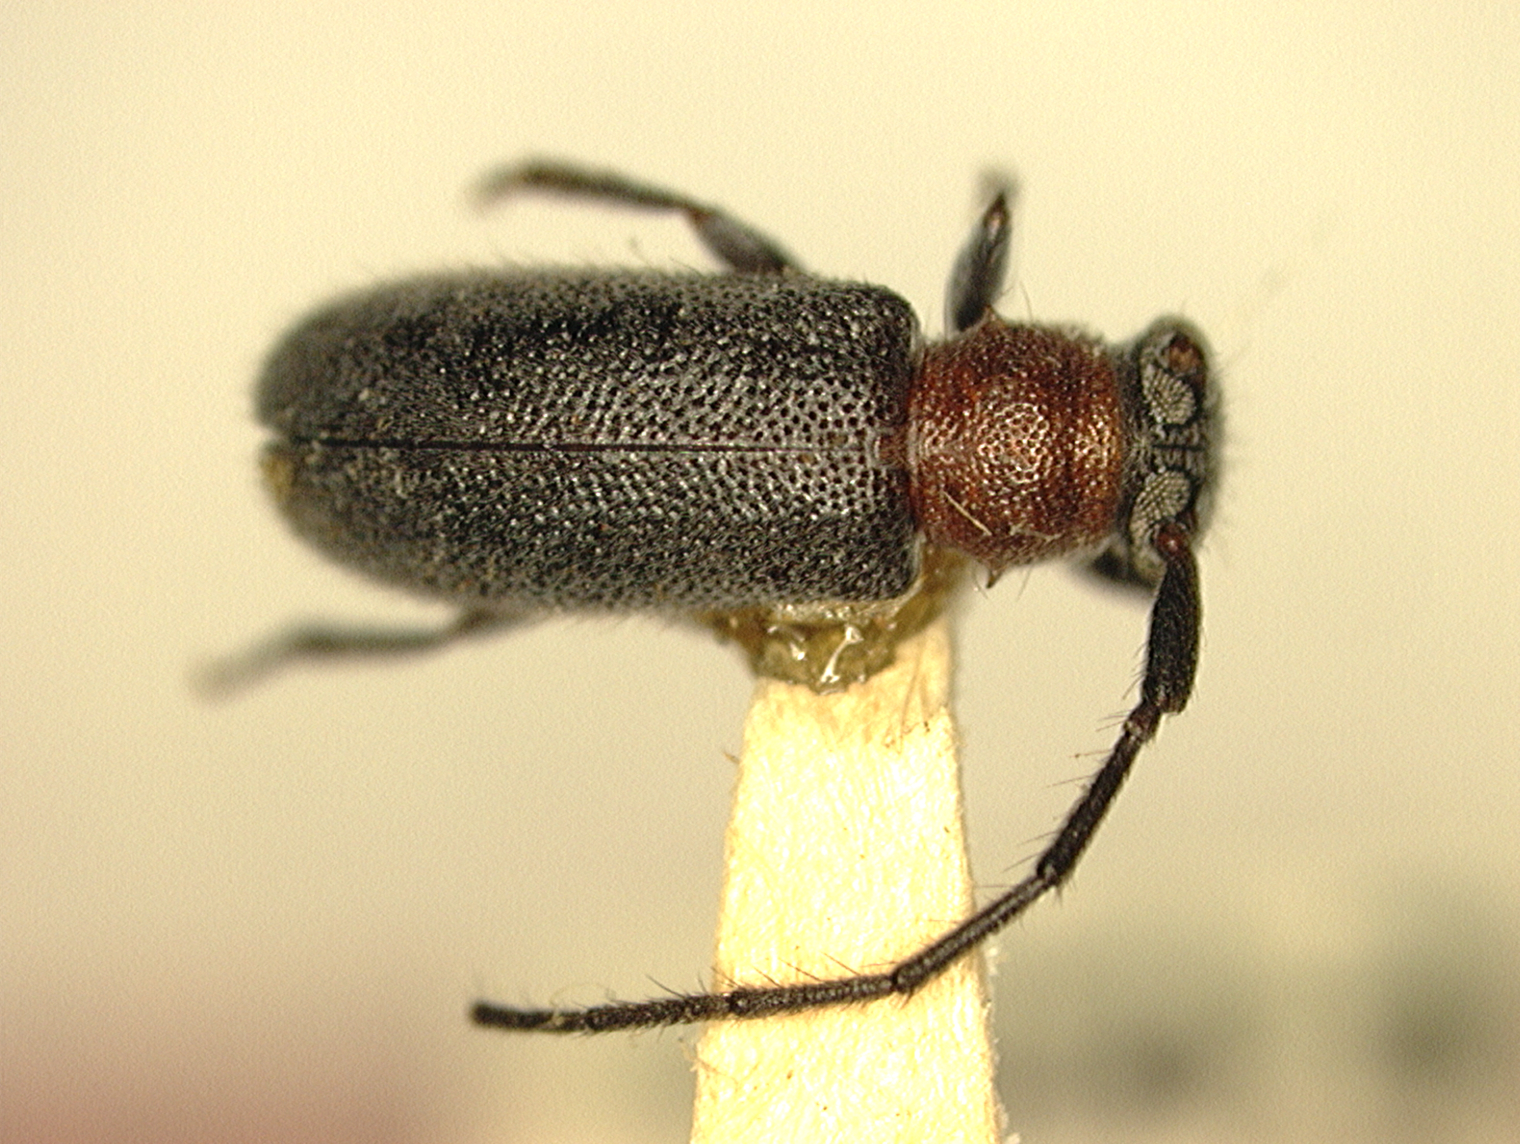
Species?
Terinaea rufonigra
